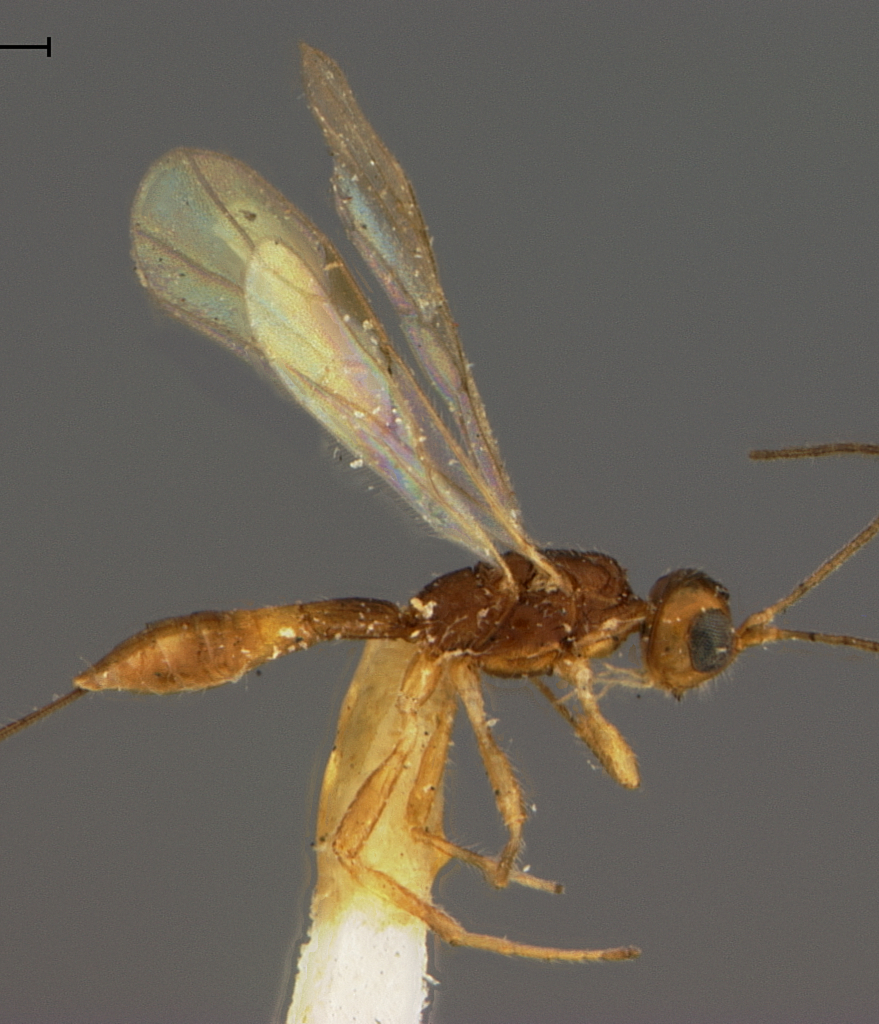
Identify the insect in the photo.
Caenophanes consimilis
